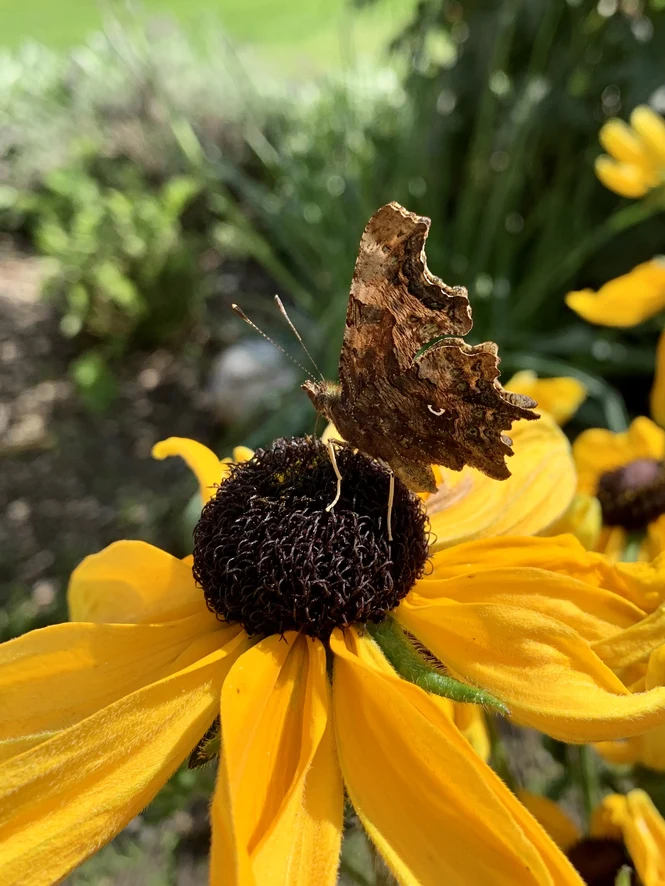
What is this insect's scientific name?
Polygonia c-album
